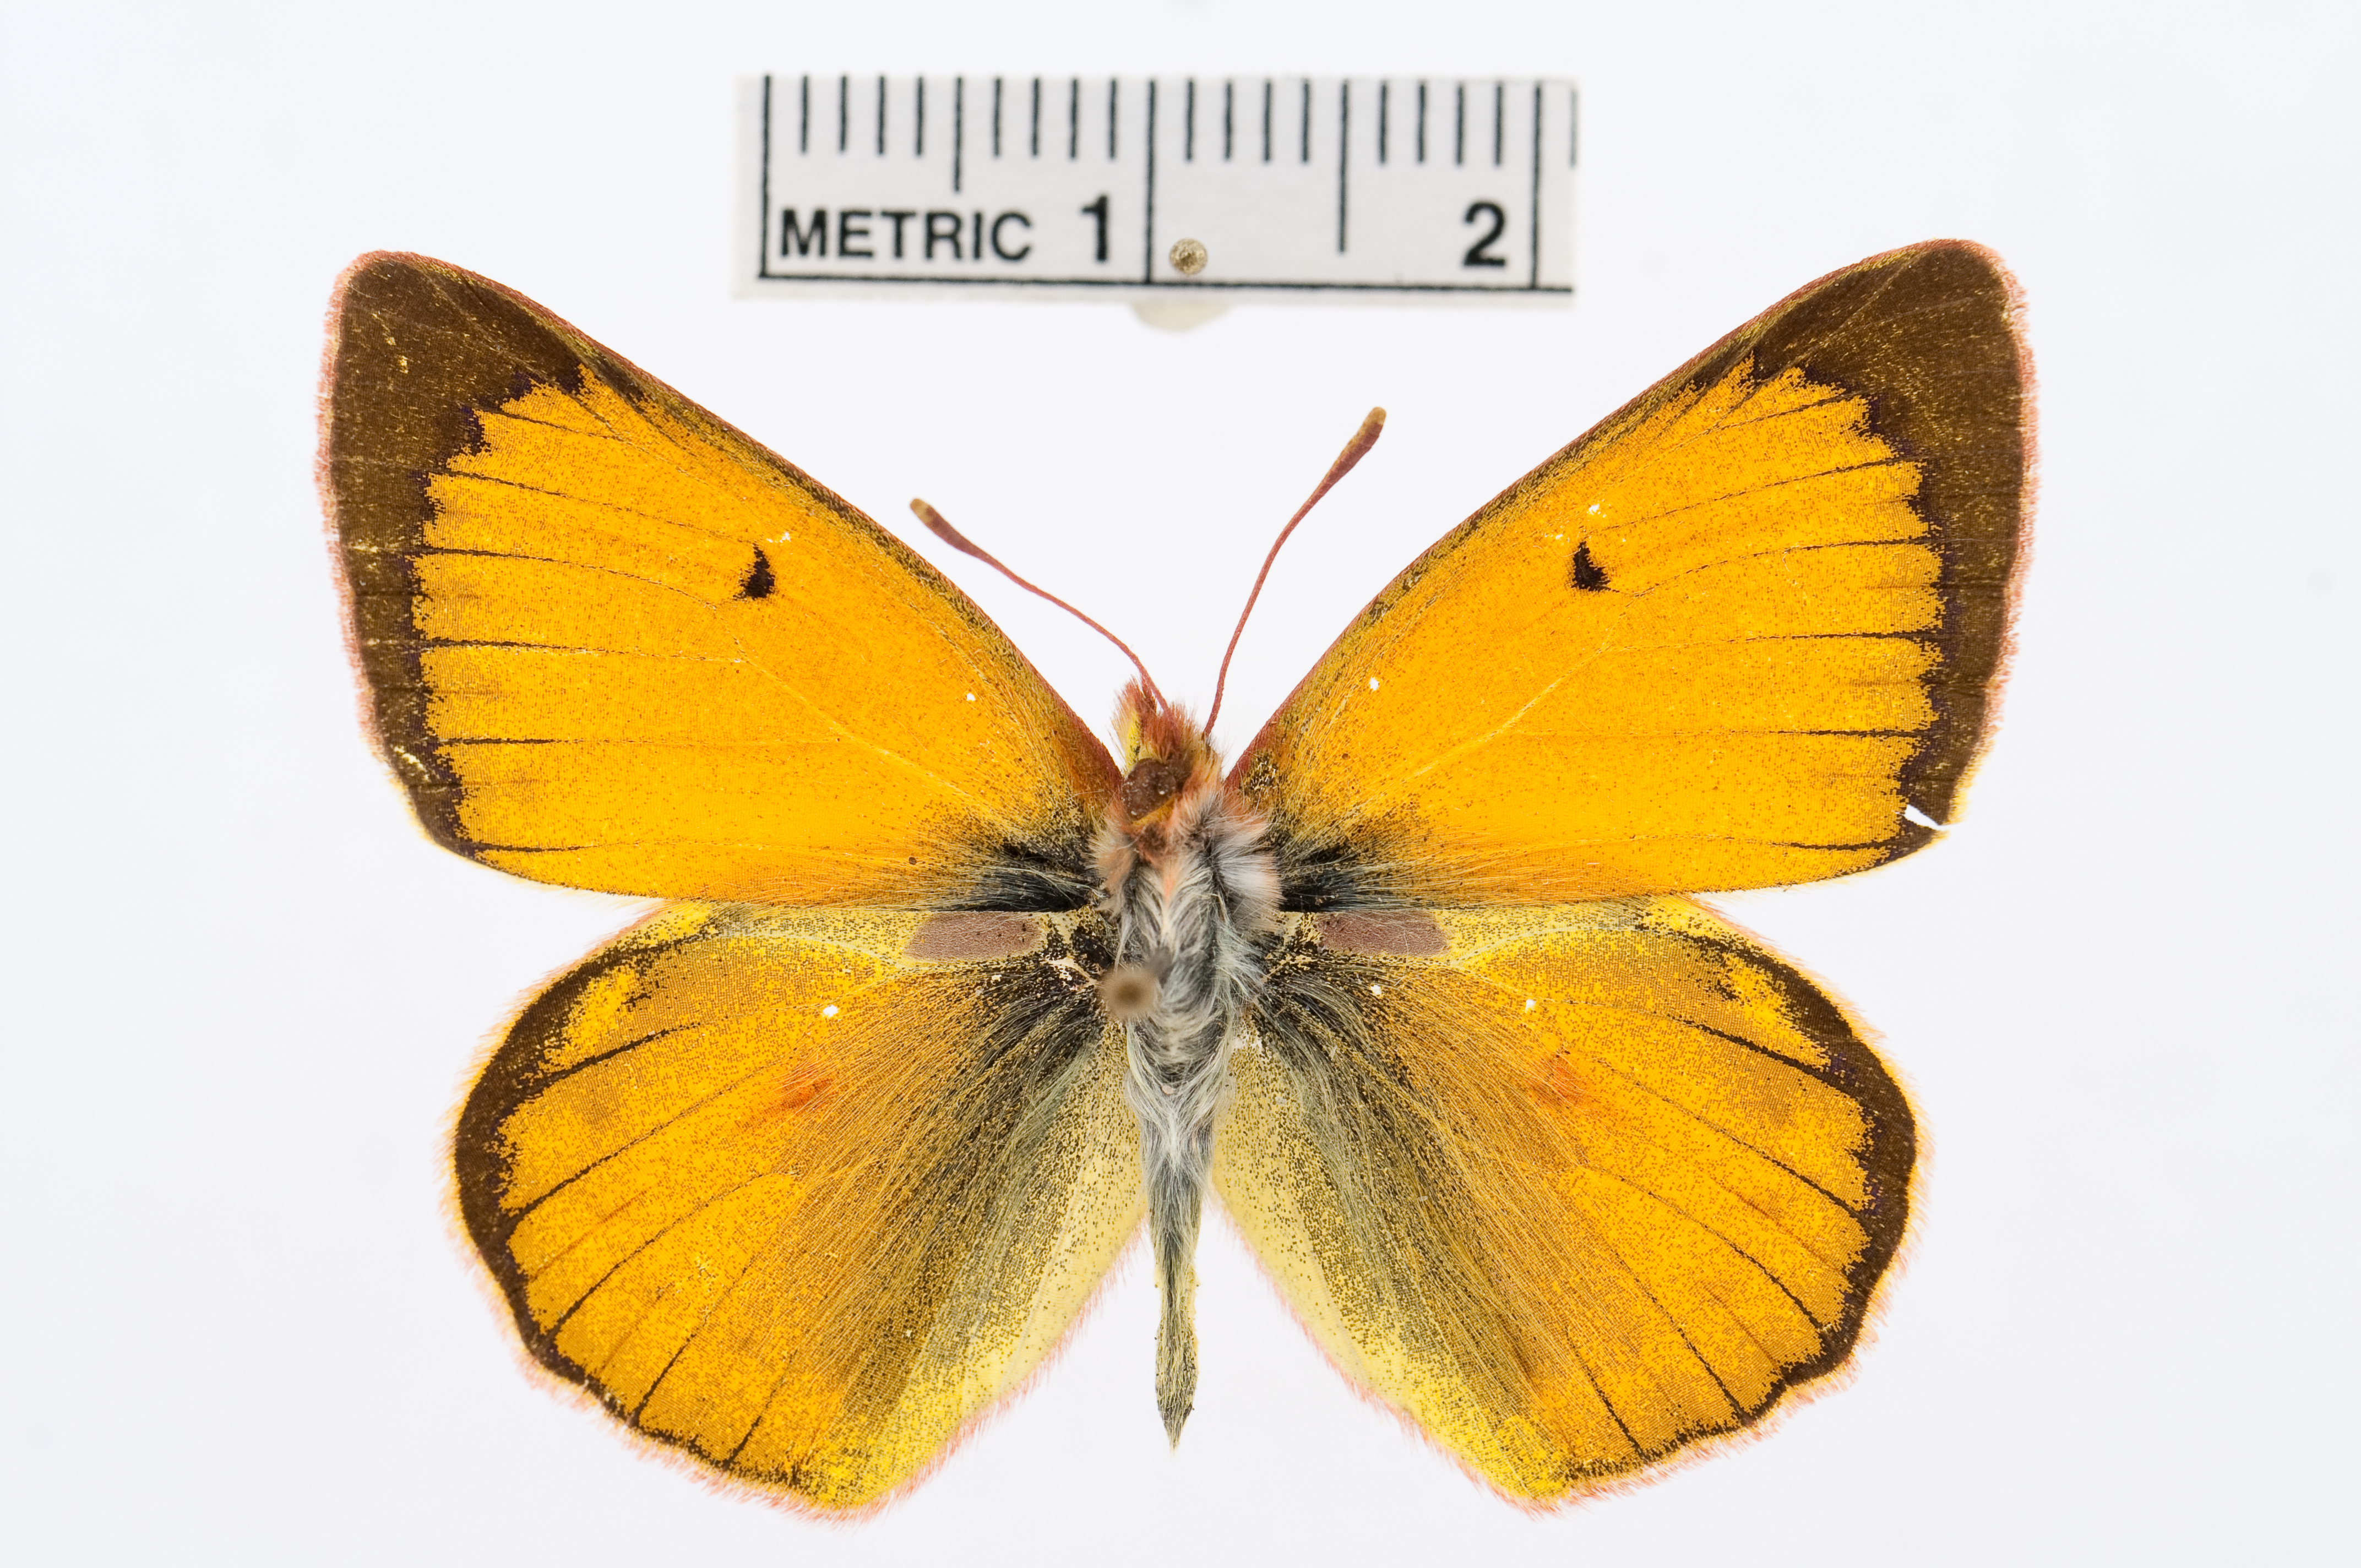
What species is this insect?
Colias tyche
